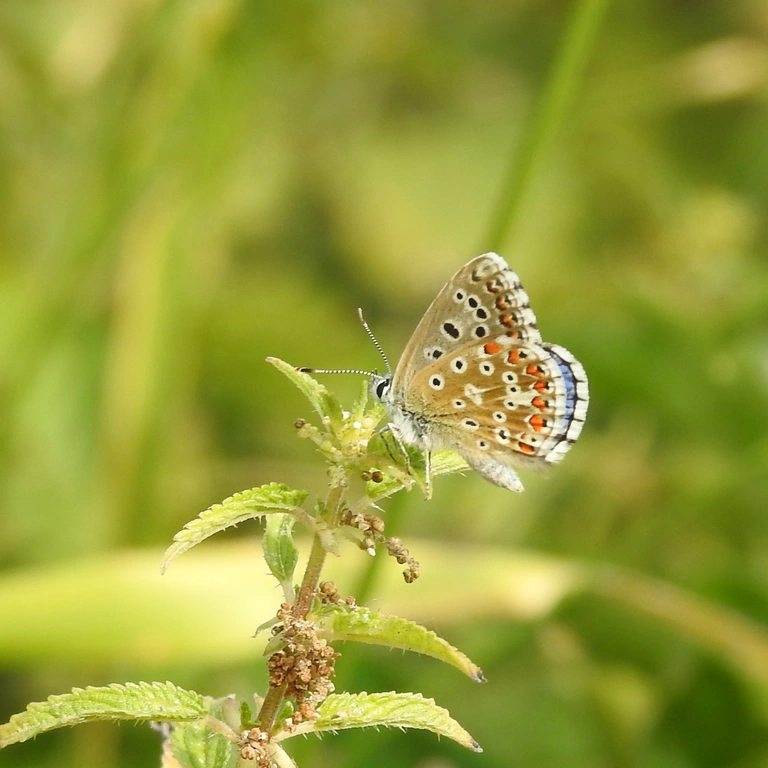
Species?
Lysandra bellargus
